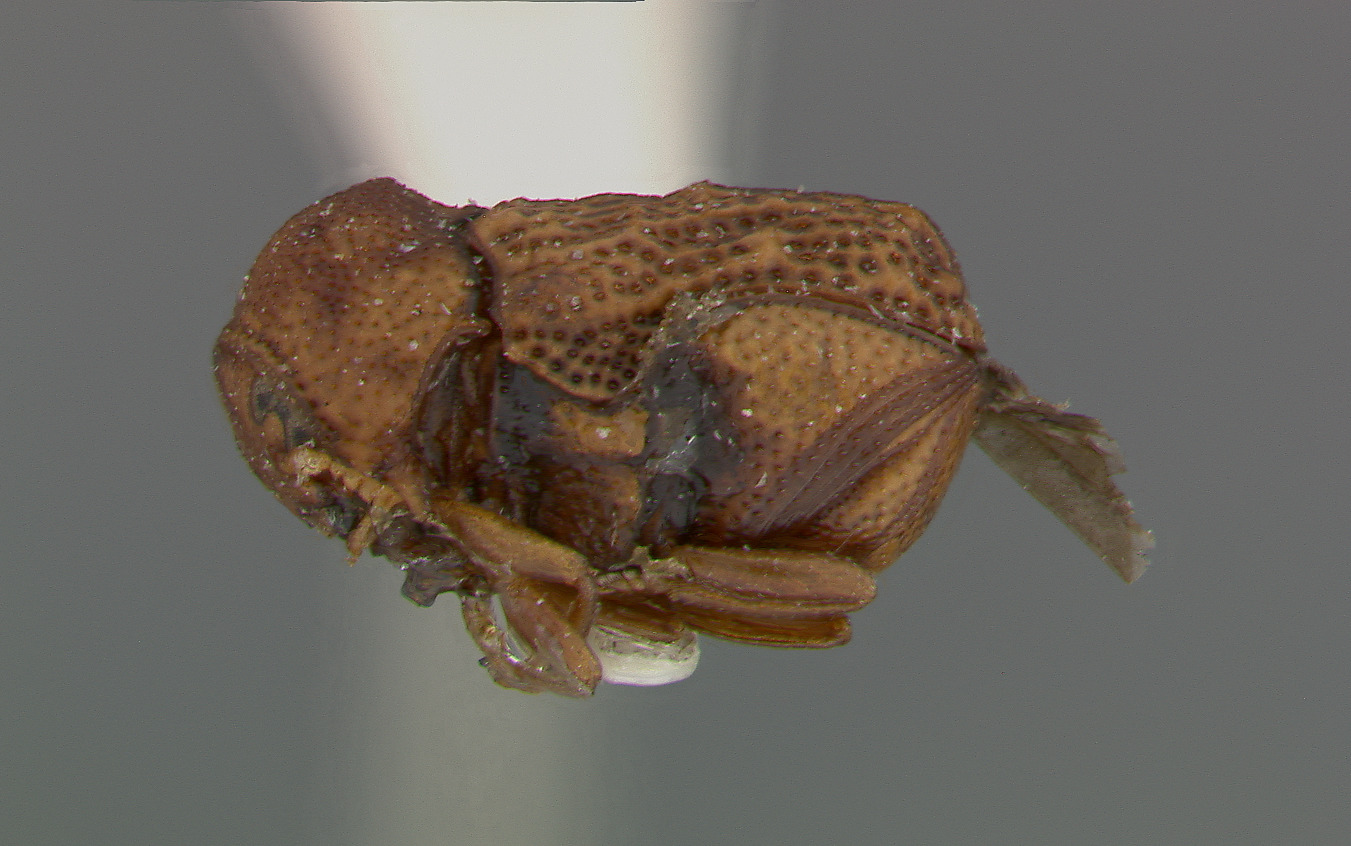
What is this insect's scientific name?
Chlamys arizonensis
